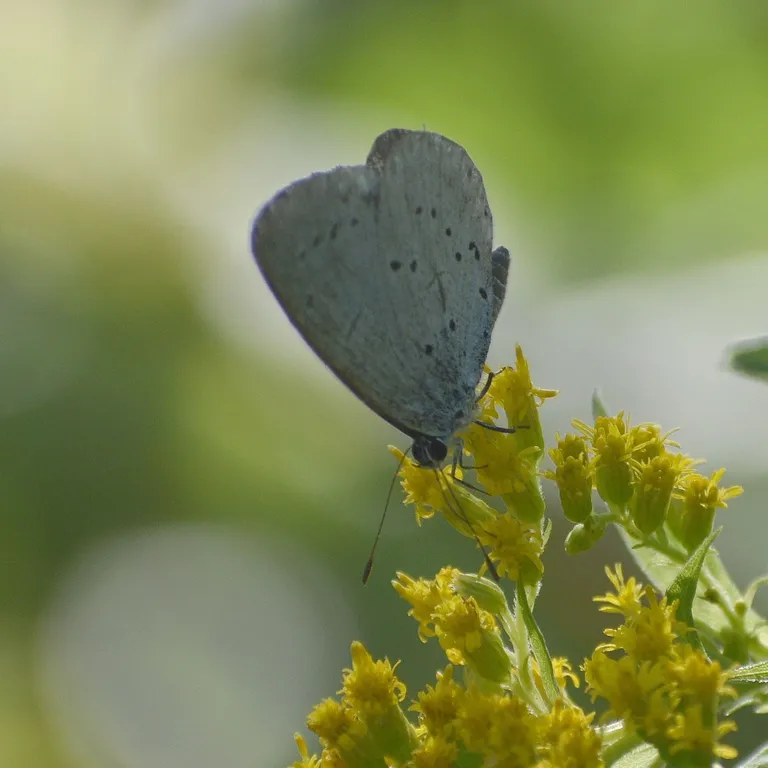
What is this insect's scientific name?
Celastrina argiolus
